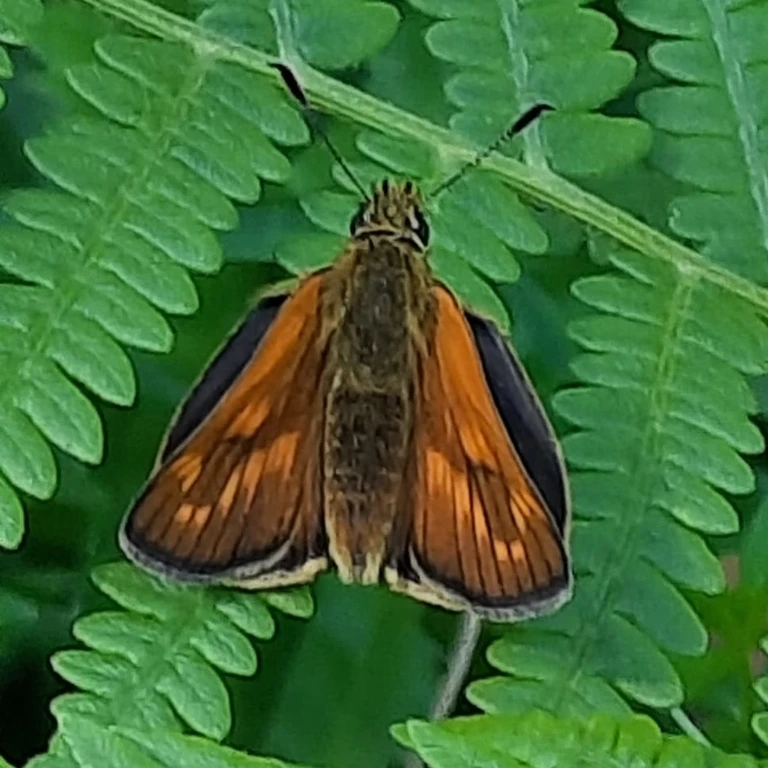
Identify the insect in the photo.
Ochlodes sylvanus (also Ochlodes venata)
